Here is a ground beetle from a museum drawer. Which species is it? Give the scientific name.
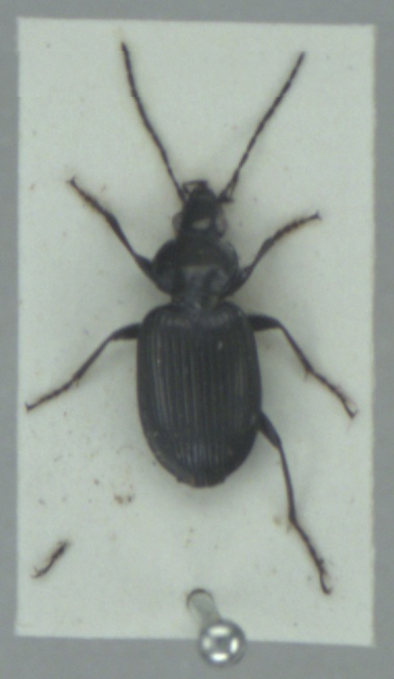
Agonum emarginatum
